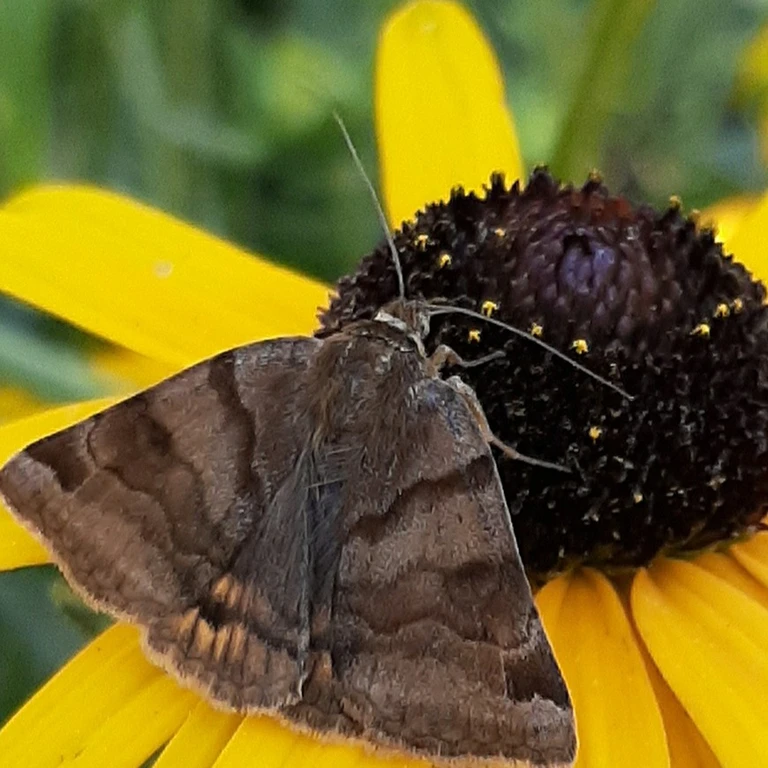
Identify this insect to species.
Euclidia glyphica
